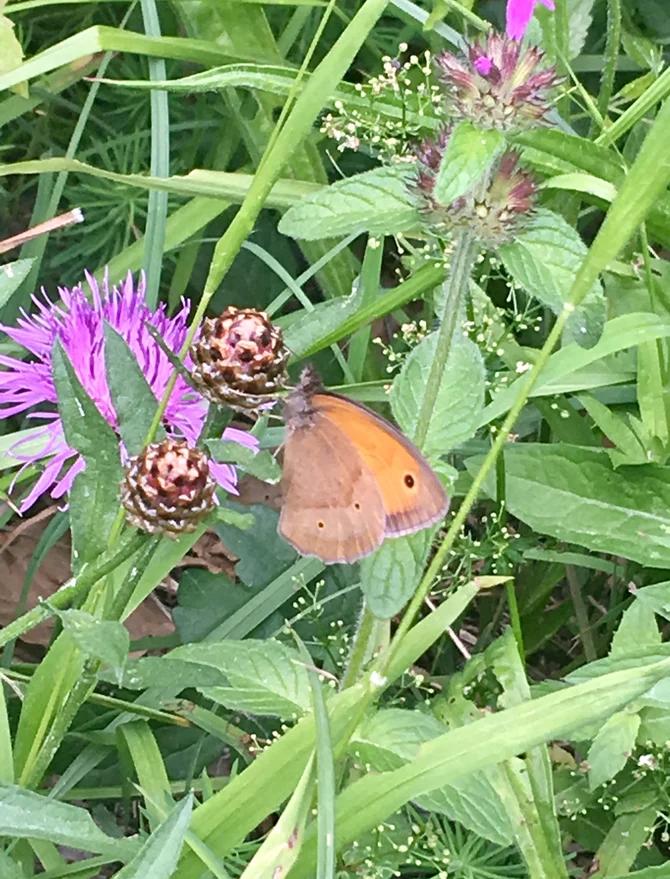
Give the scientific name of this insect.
Maniola jurtina
